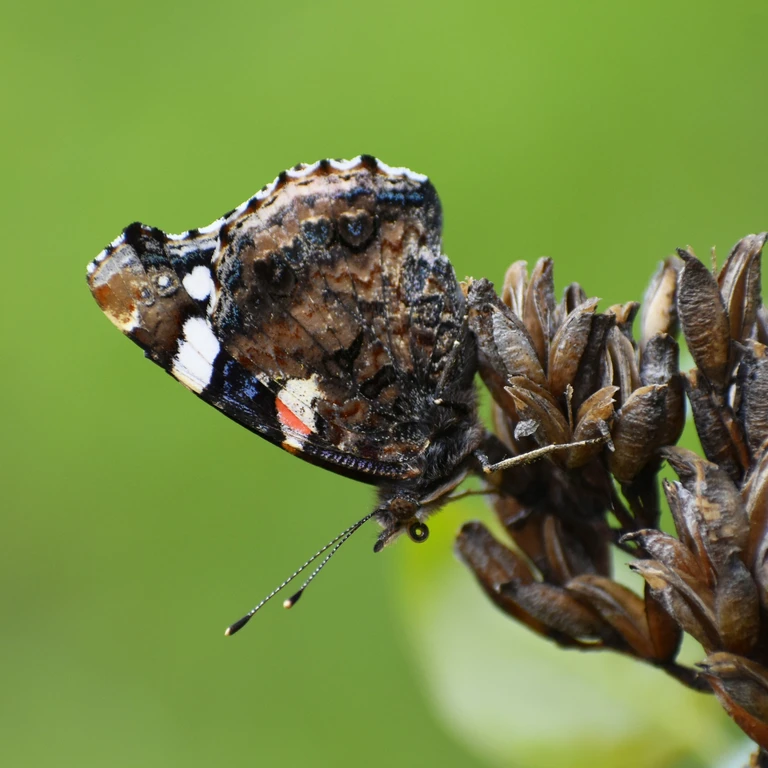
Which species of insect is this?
Vanessa atalanta
